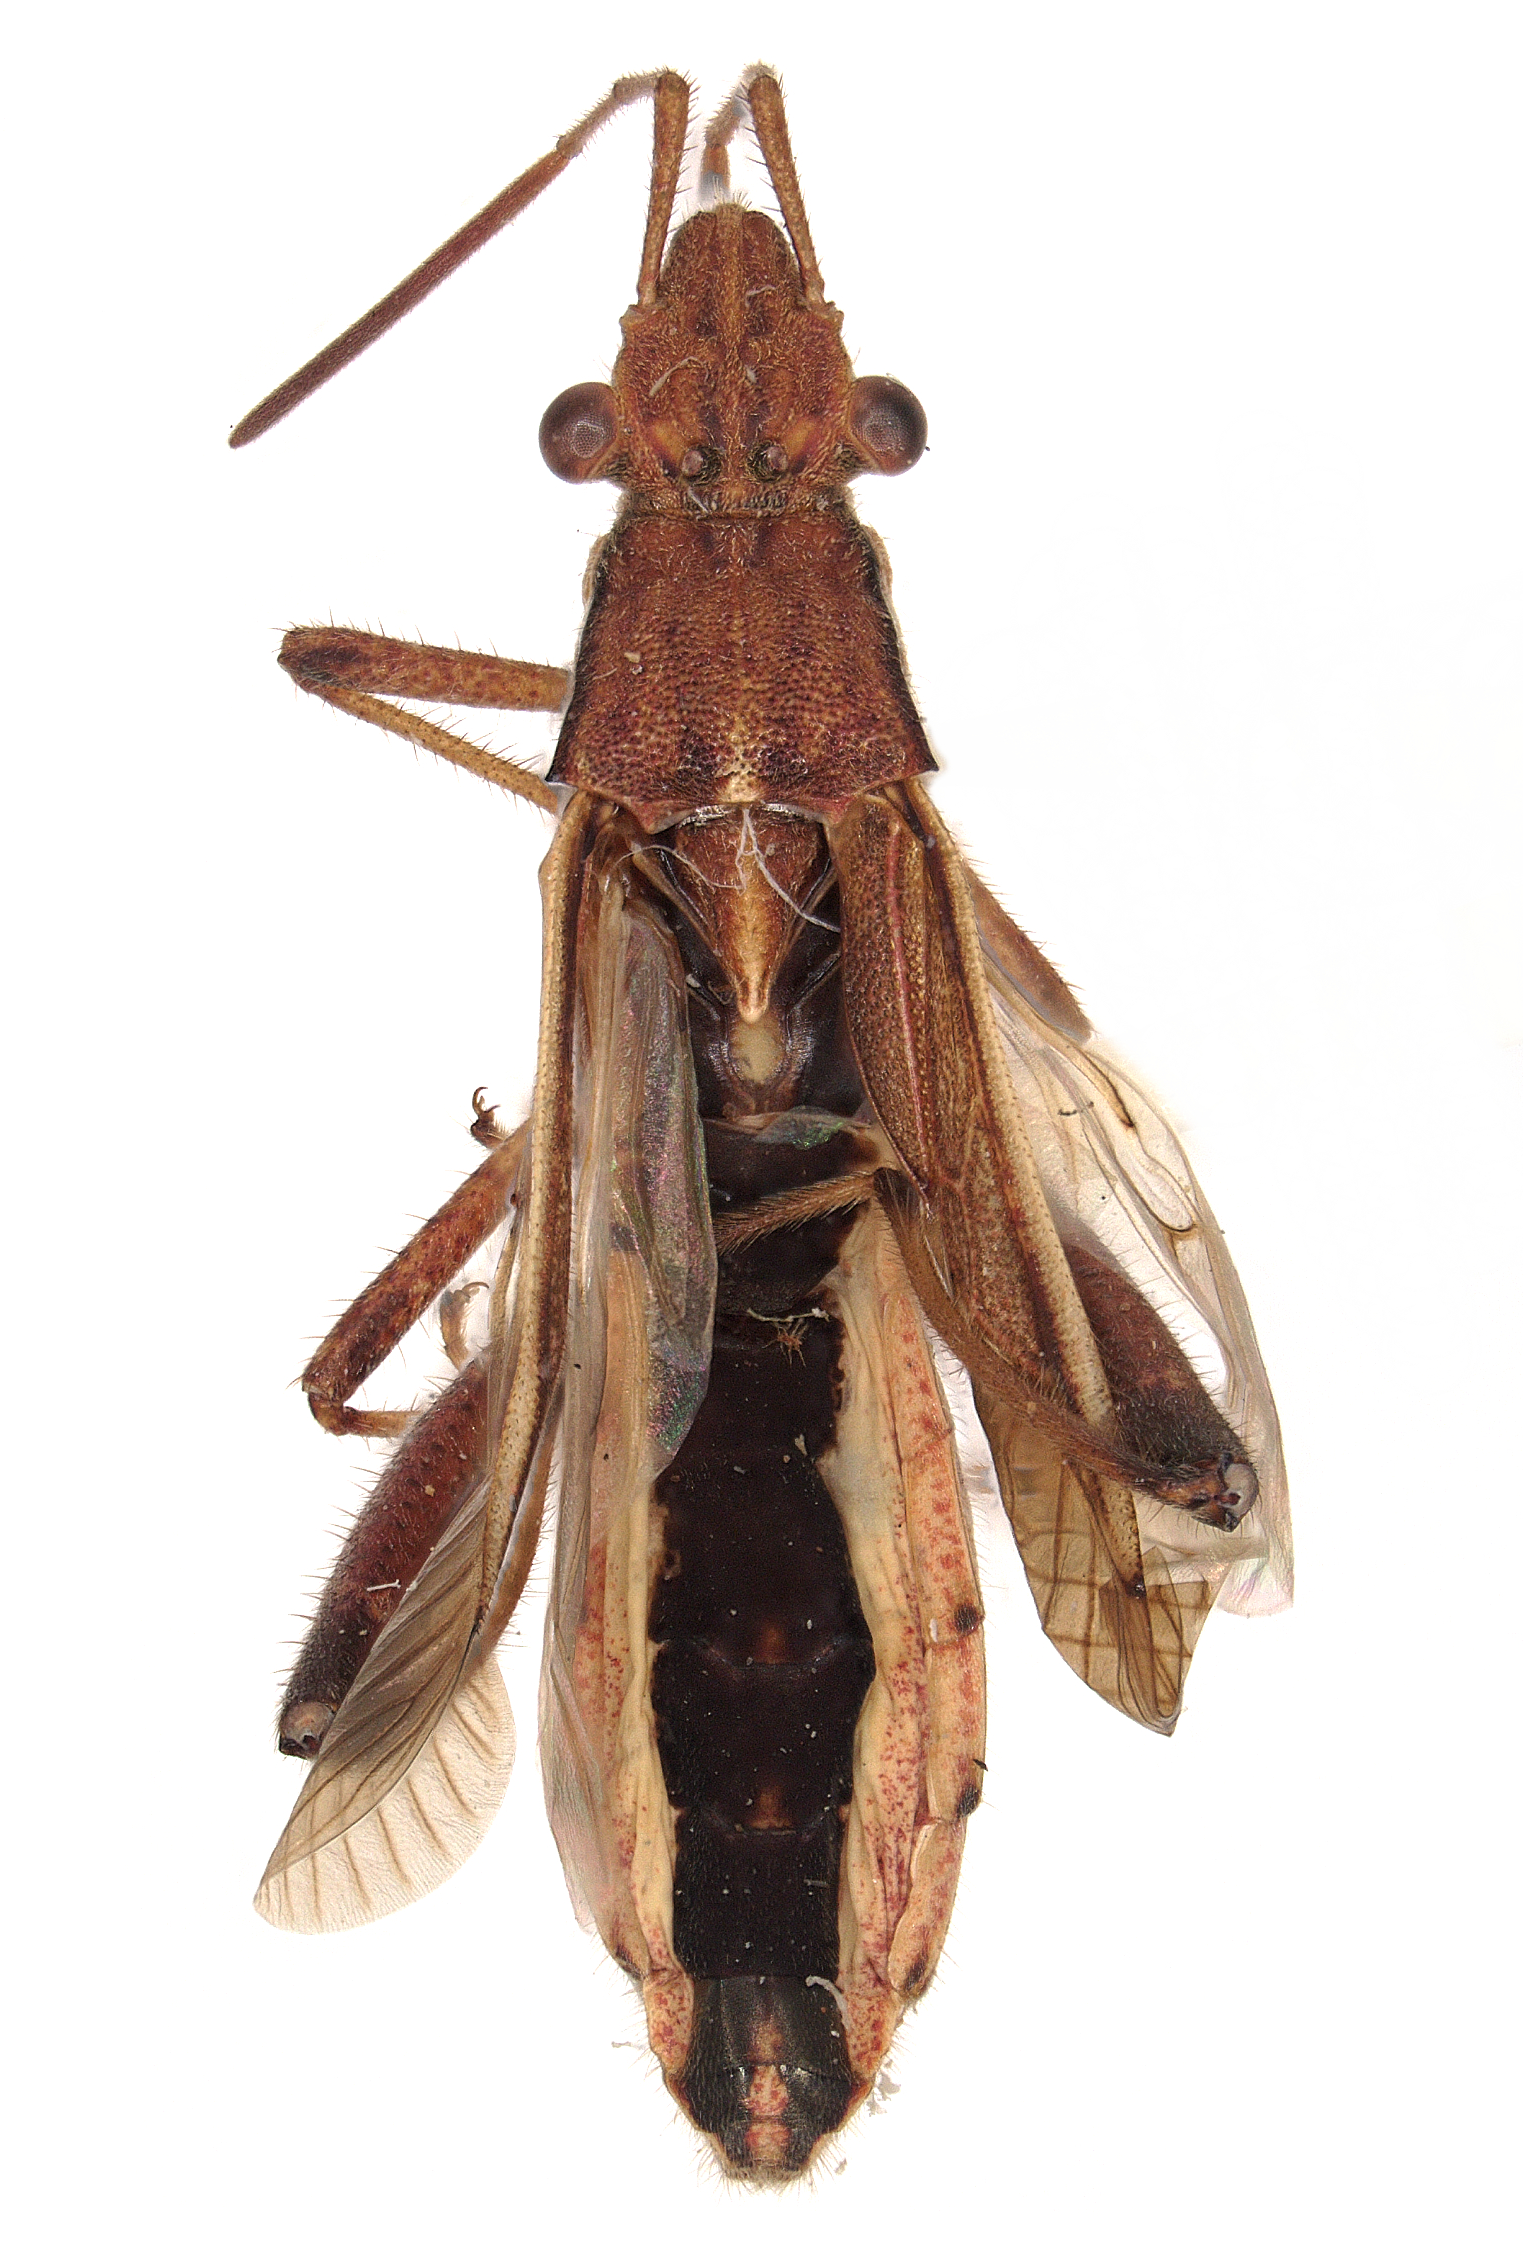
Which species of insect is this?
Melanacanthus inspergatus
